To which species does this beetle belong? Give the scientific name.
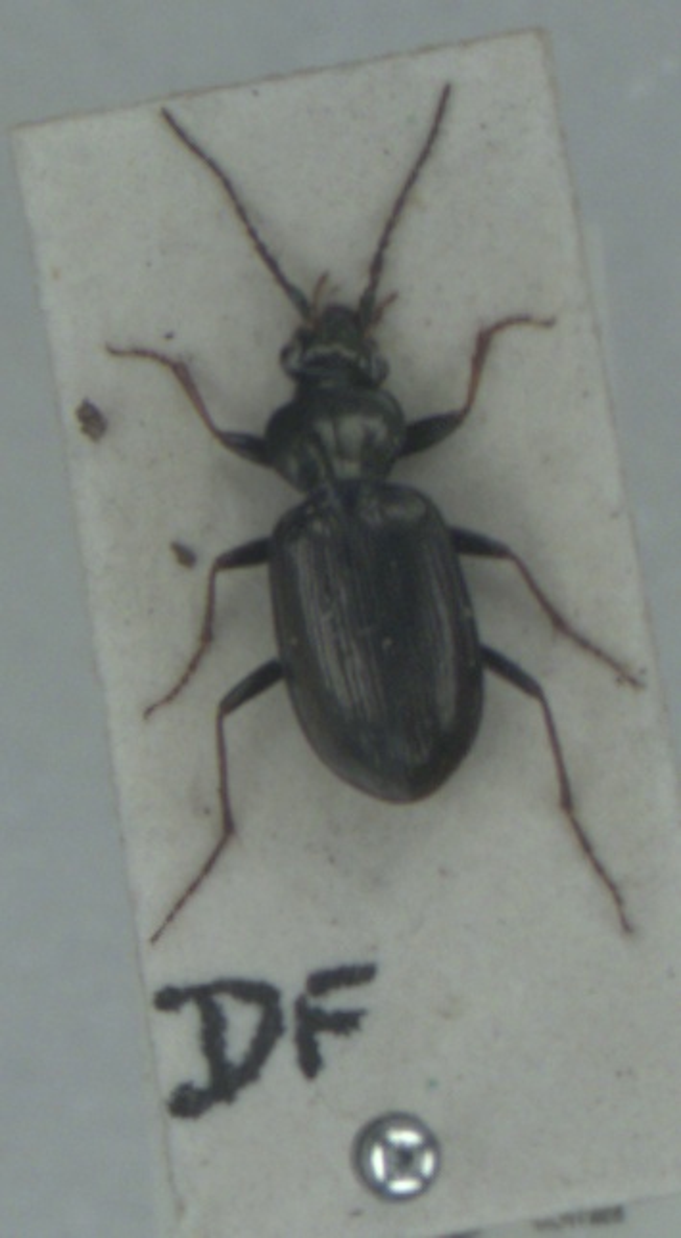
Loricera pilicornis
